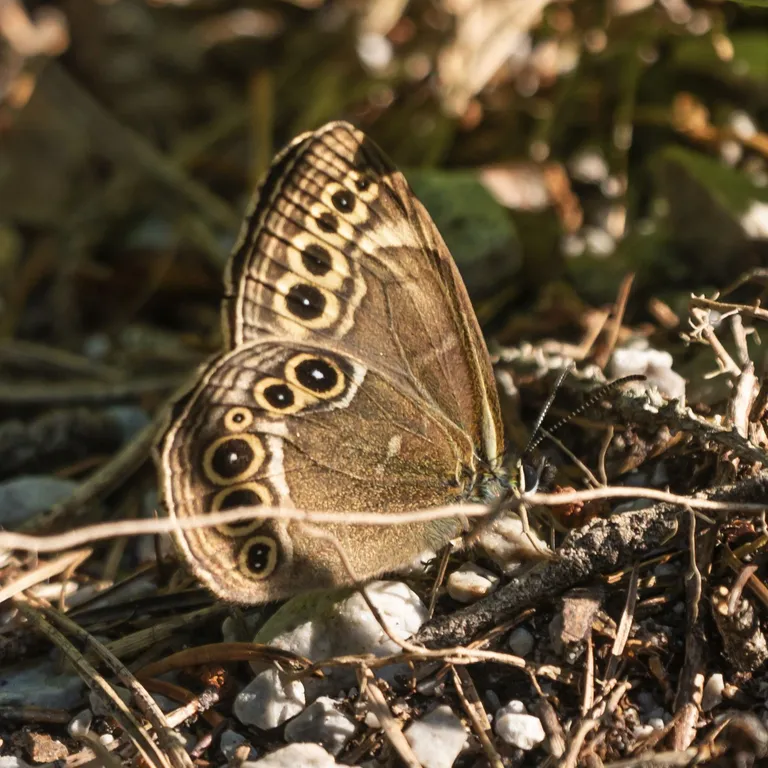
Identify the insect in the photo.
Lopinga achine (also Pararge achine)
